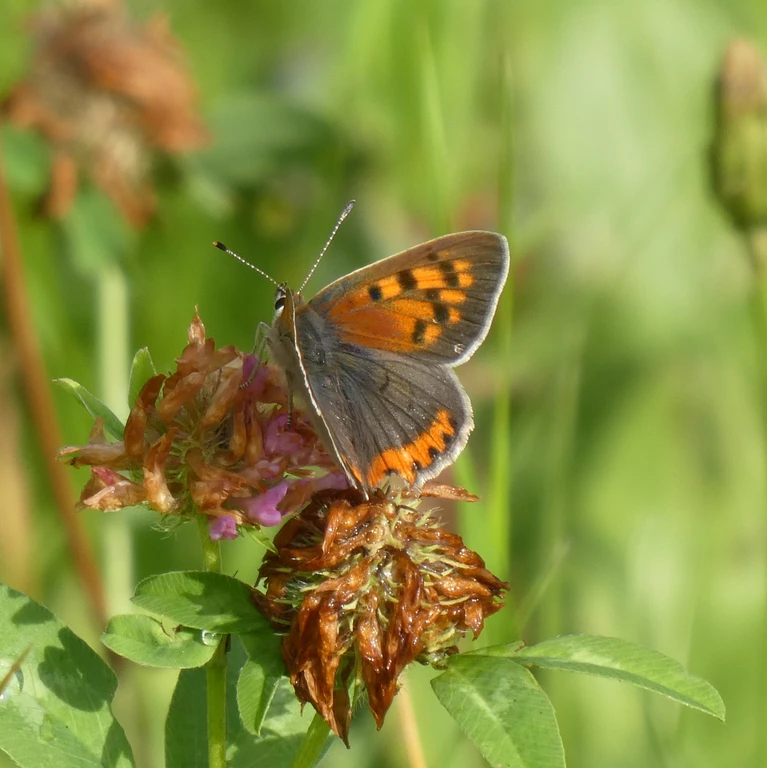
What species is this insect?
Lycaena phlaeas
